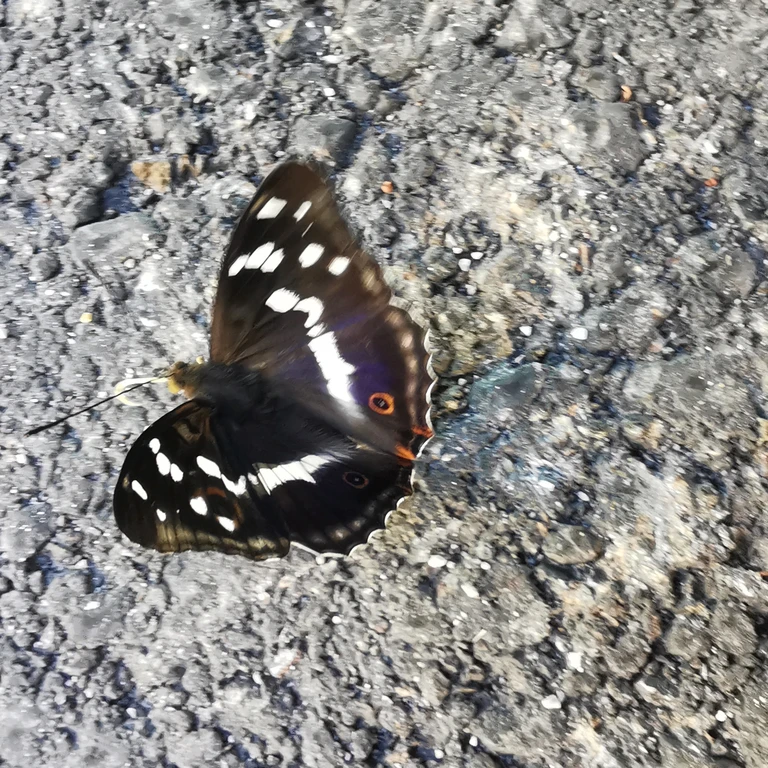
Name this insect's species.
Apatura iris
